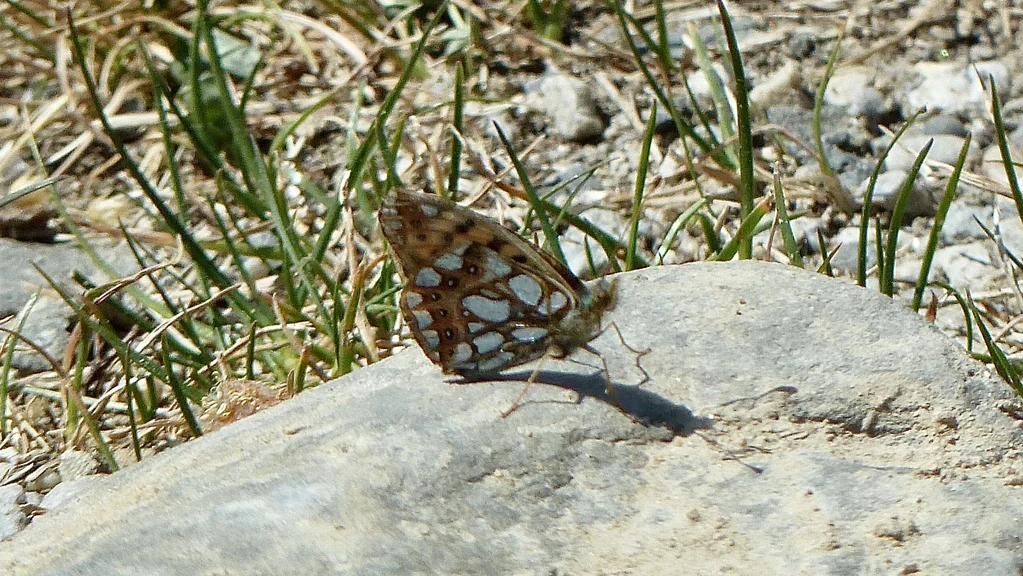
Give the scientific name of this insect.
Issoria lathonia
